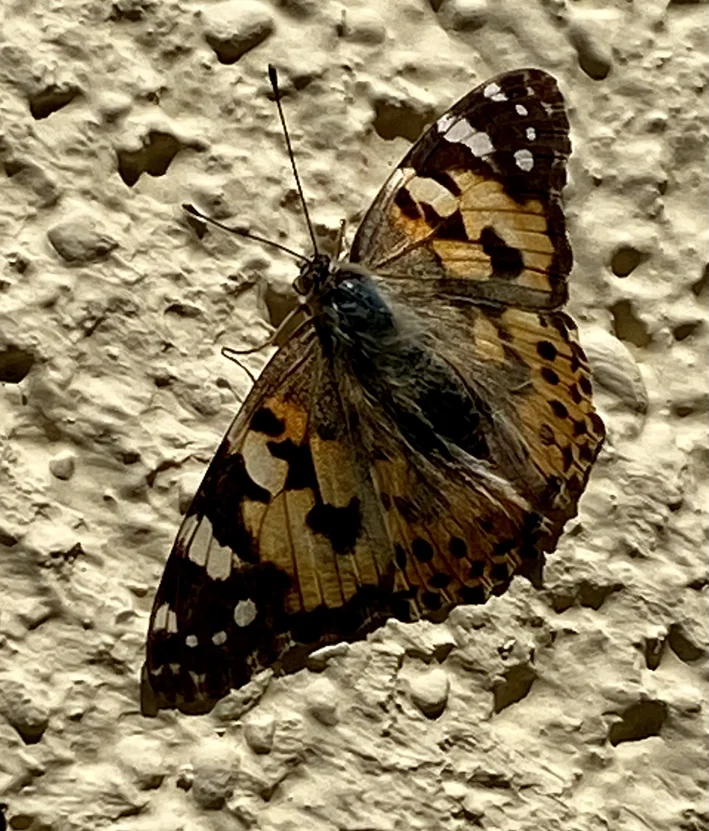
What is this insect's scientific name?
Vanessa cardui
